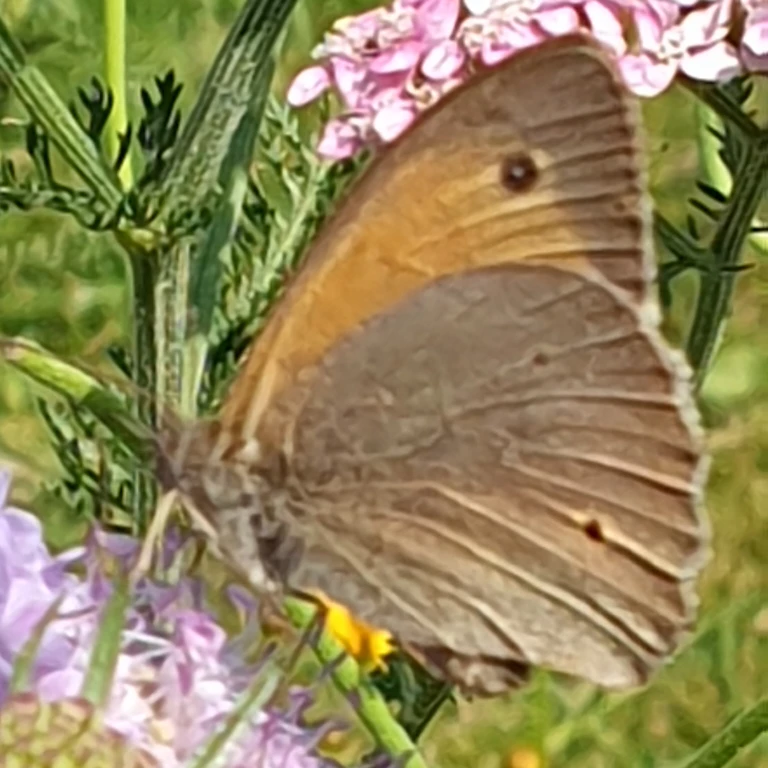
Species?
Maniola jurtina
